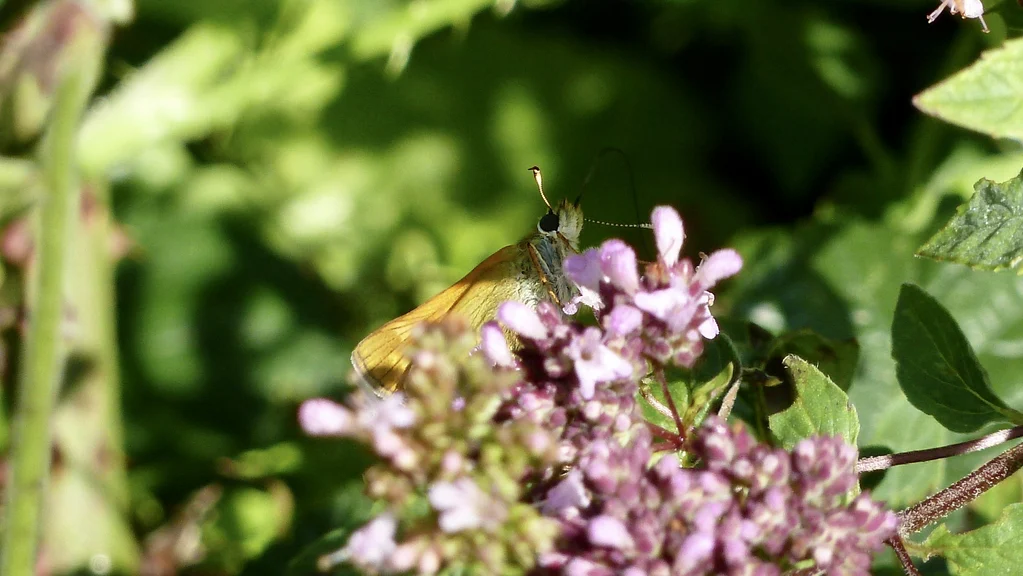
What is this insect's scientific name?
Ochlodes sylvanus (also Ochlodes venata)
